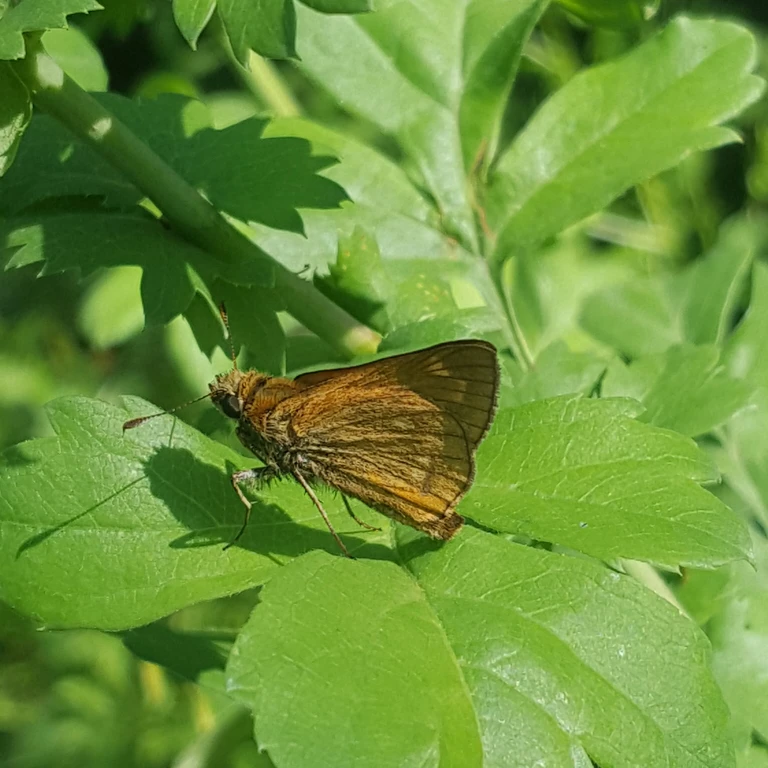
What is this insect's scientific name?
Ochlodes sylvanus (also Ochlodes venata)
